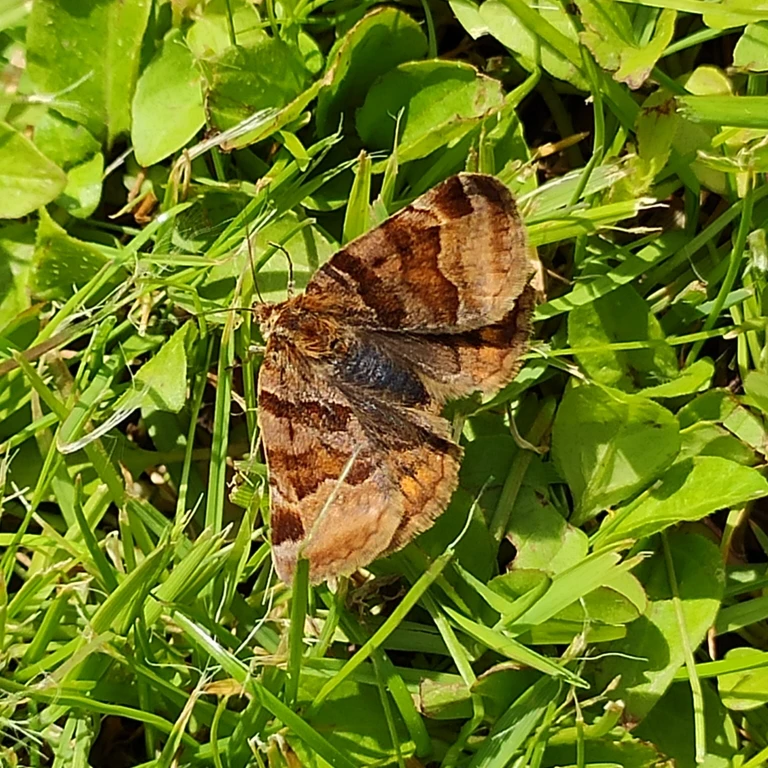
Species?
Euclidia glyphica
